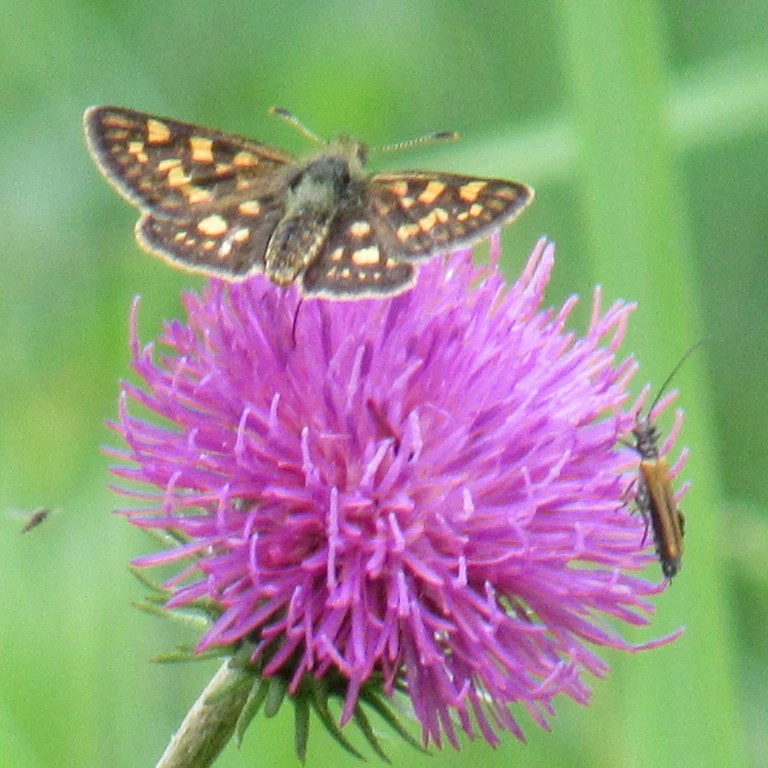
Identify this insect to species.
Carterocephalus palaemon
